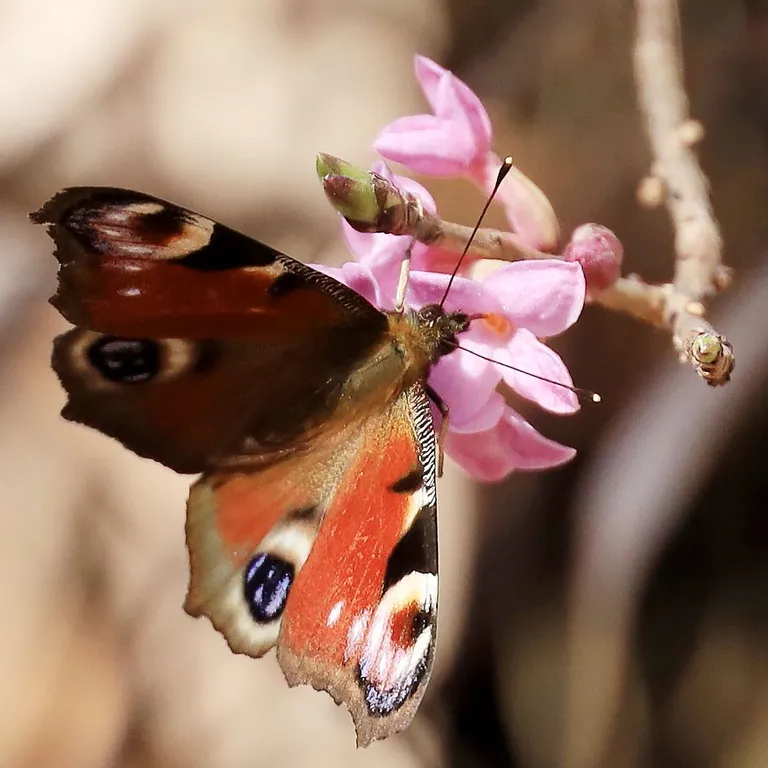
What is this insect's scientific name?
Aglais io
